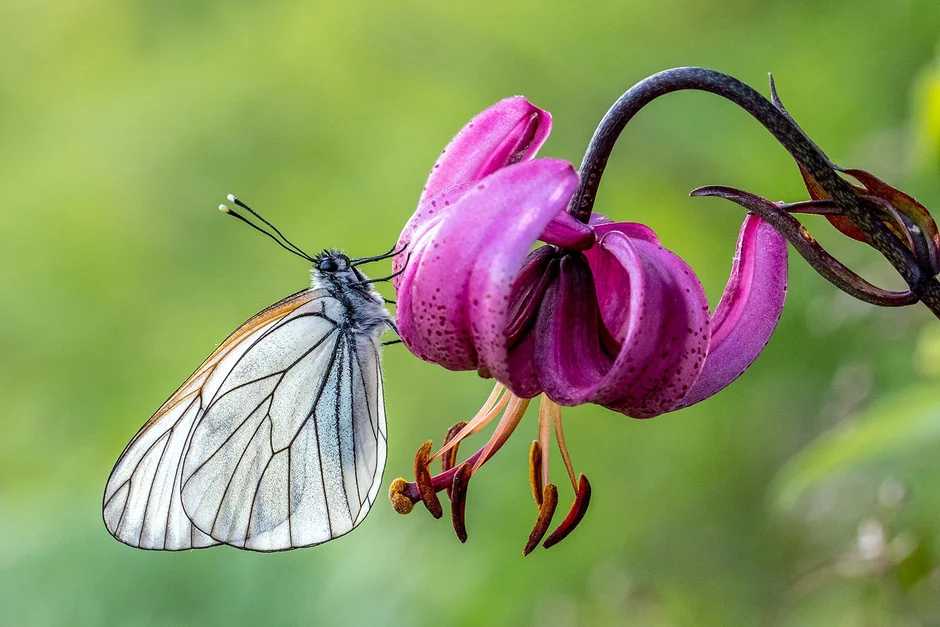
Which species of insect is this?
Aporia crataegi
